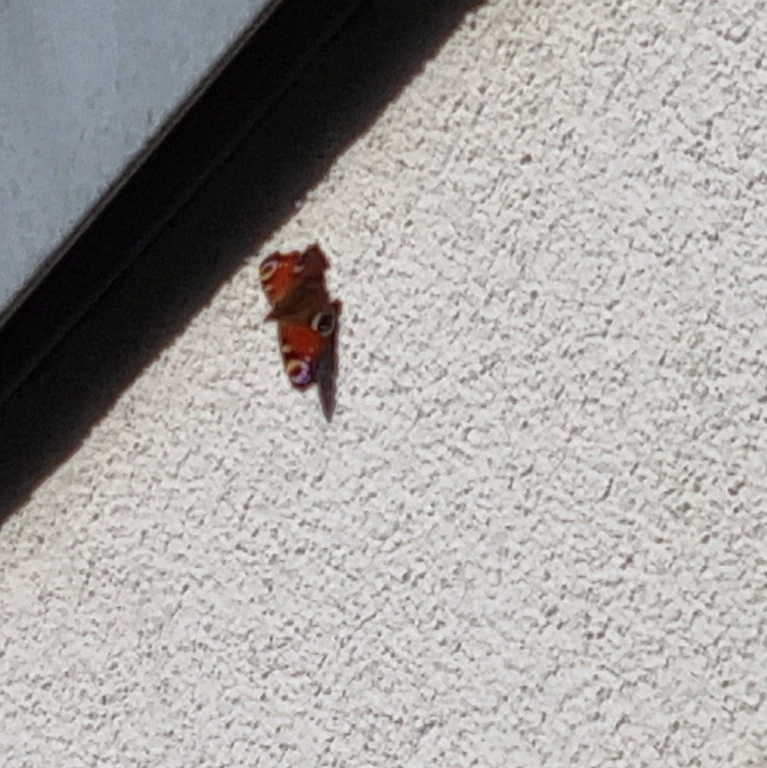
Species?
Aglais io
